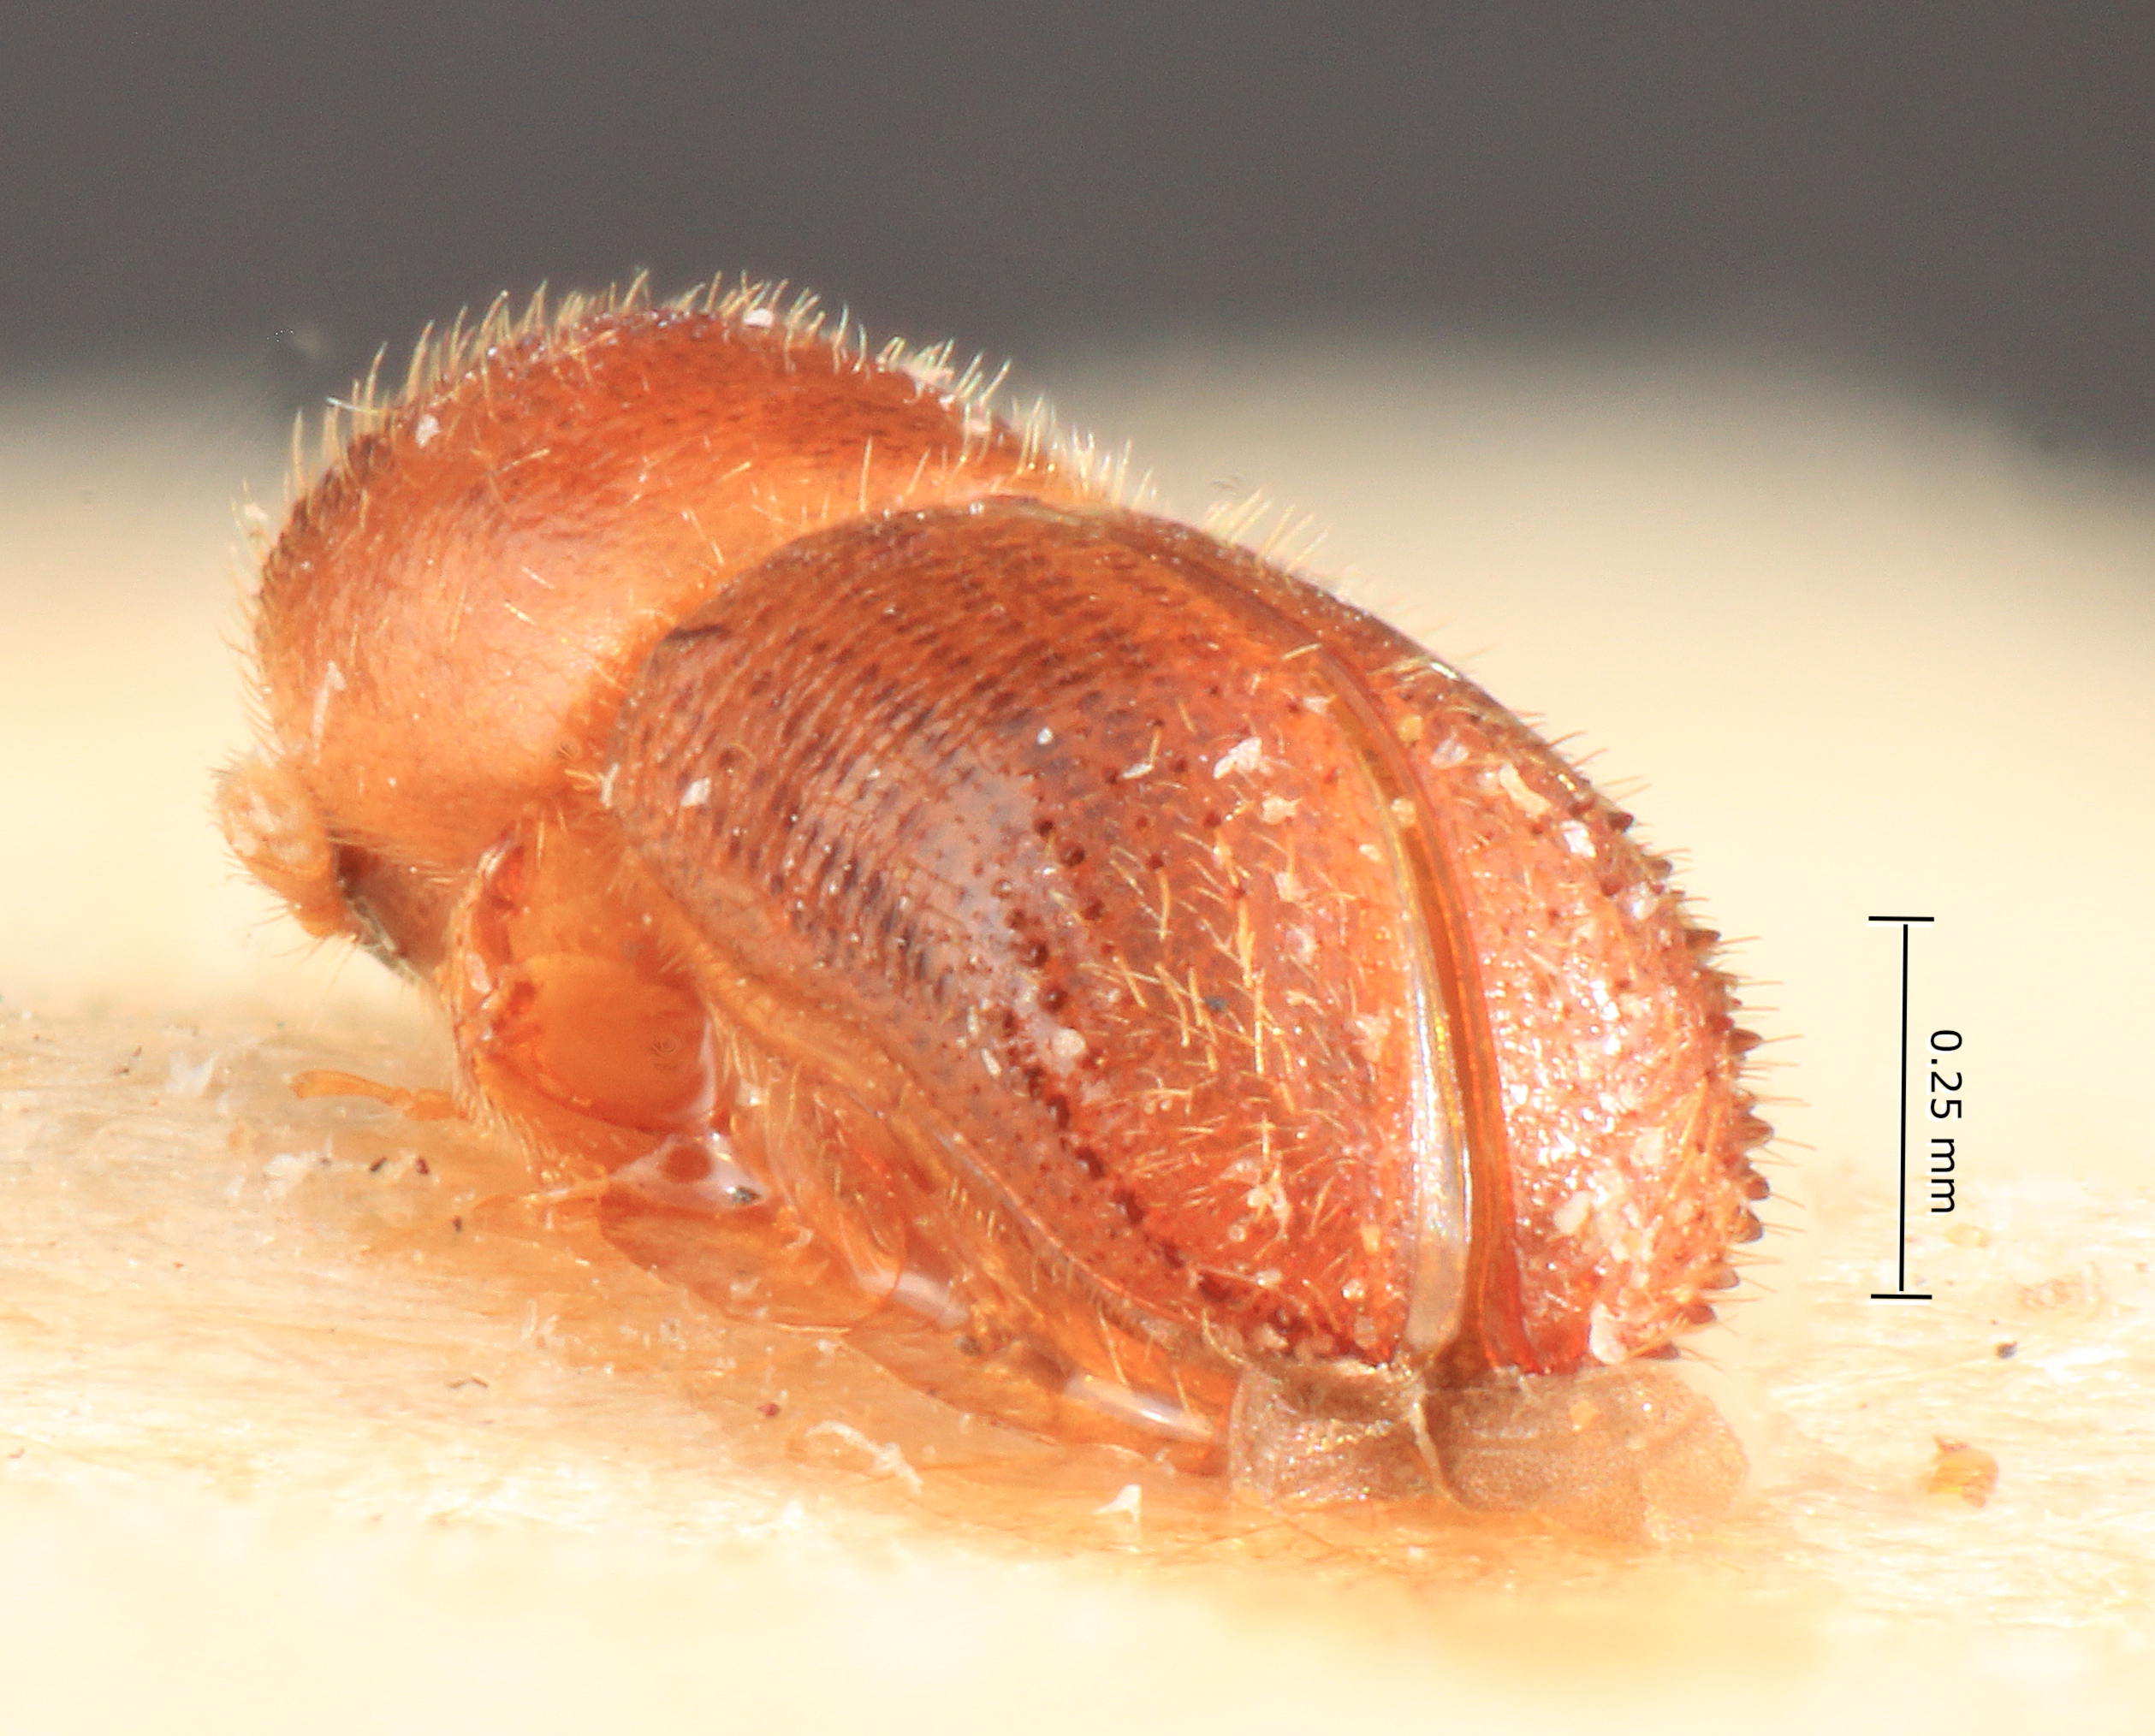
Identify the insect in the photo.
Xyleborus subcrenulatus
